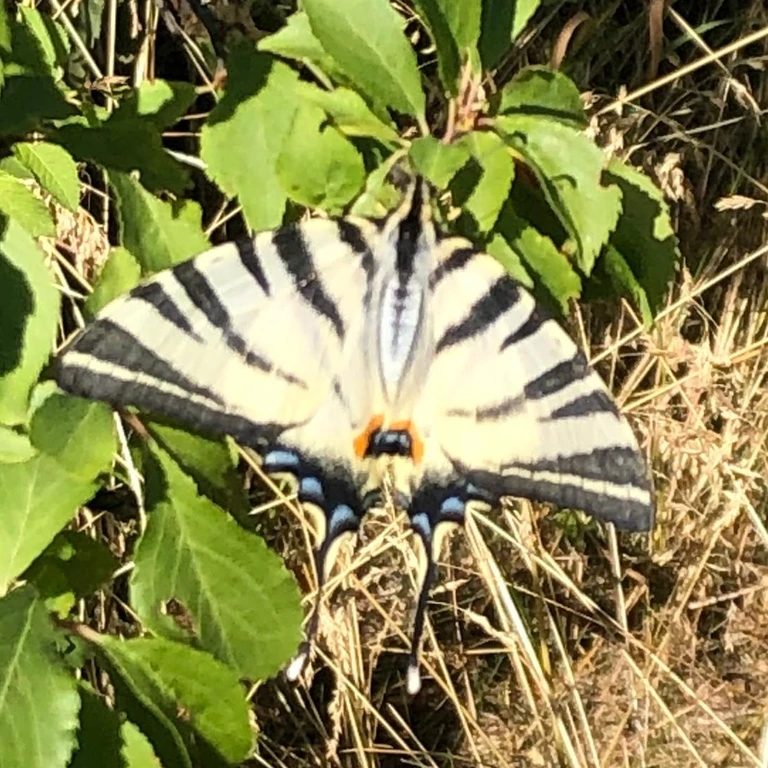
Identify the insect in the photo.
Iphiclides podalirius
